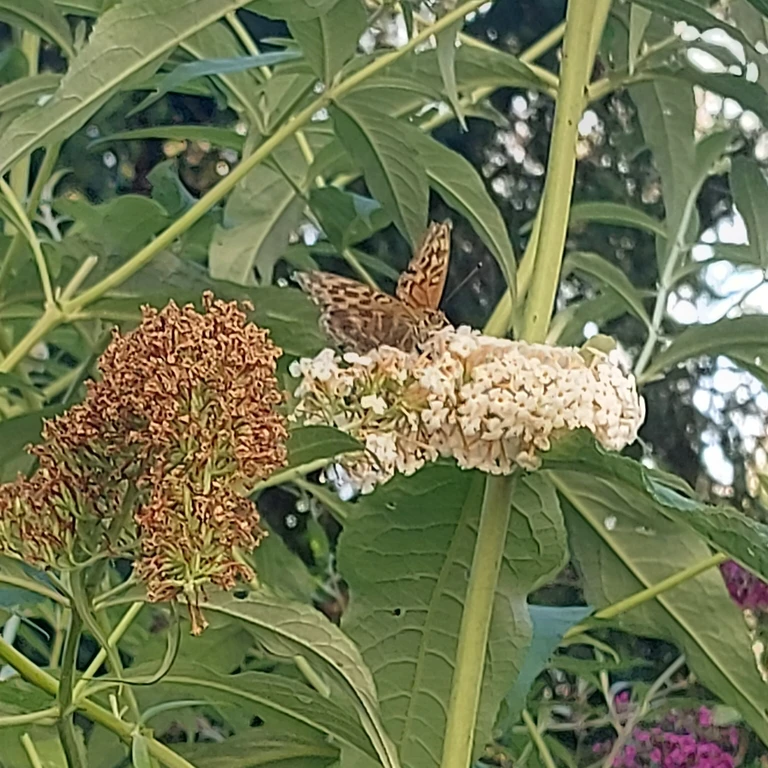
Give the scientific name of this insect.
Argynnis paphia
